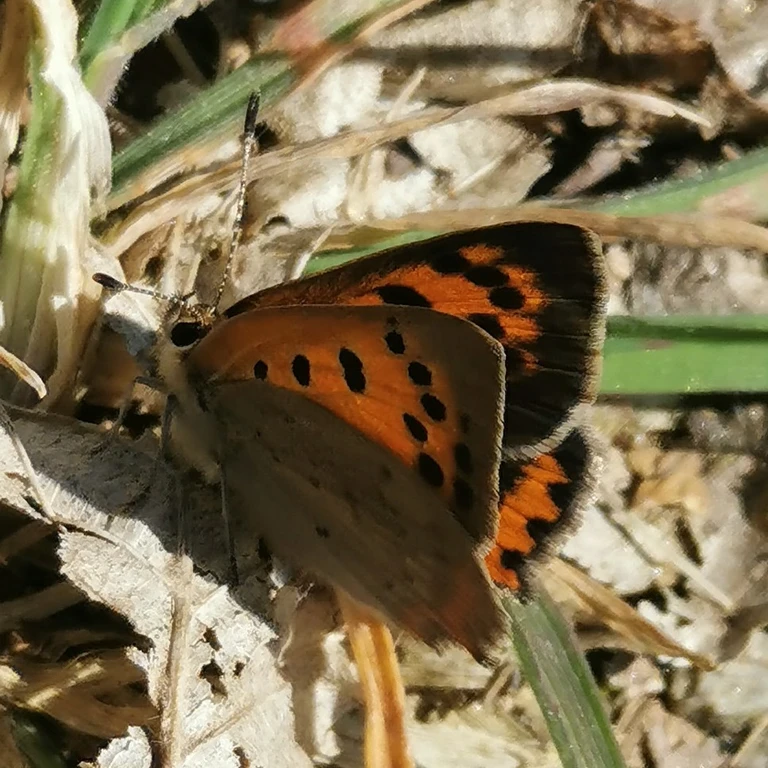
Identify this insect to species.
Lycaena phlaeas
